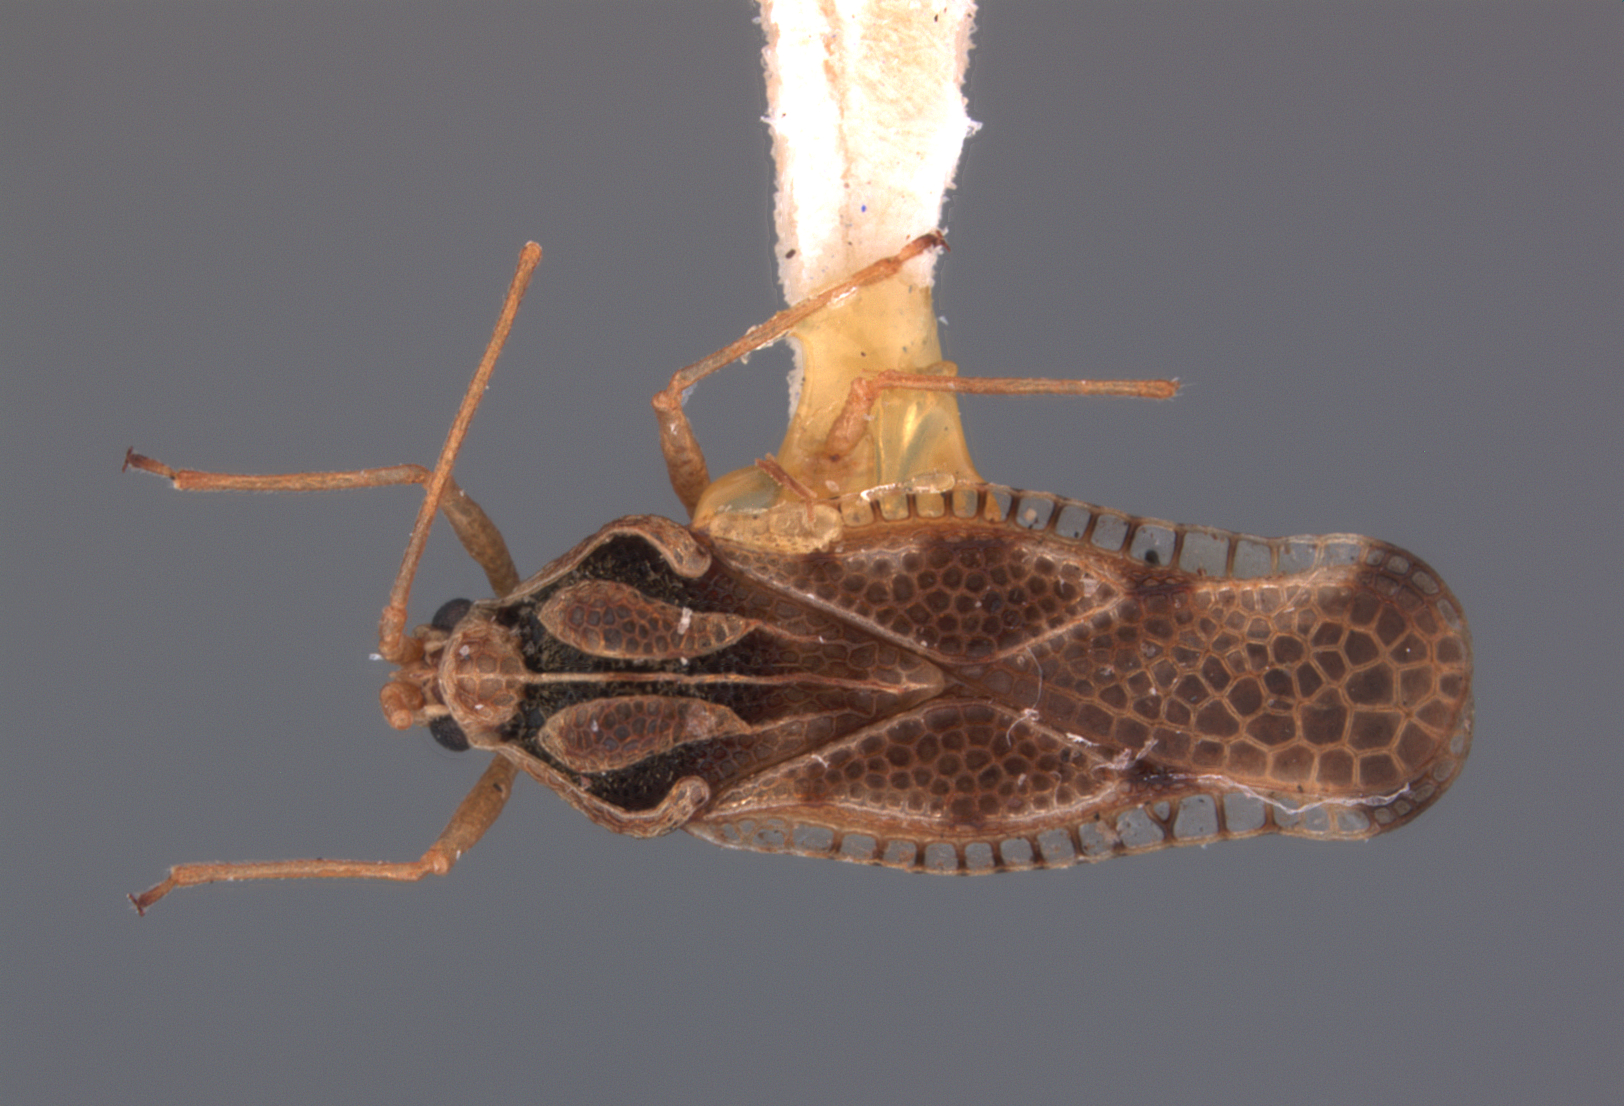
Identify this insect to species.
Parada torta
